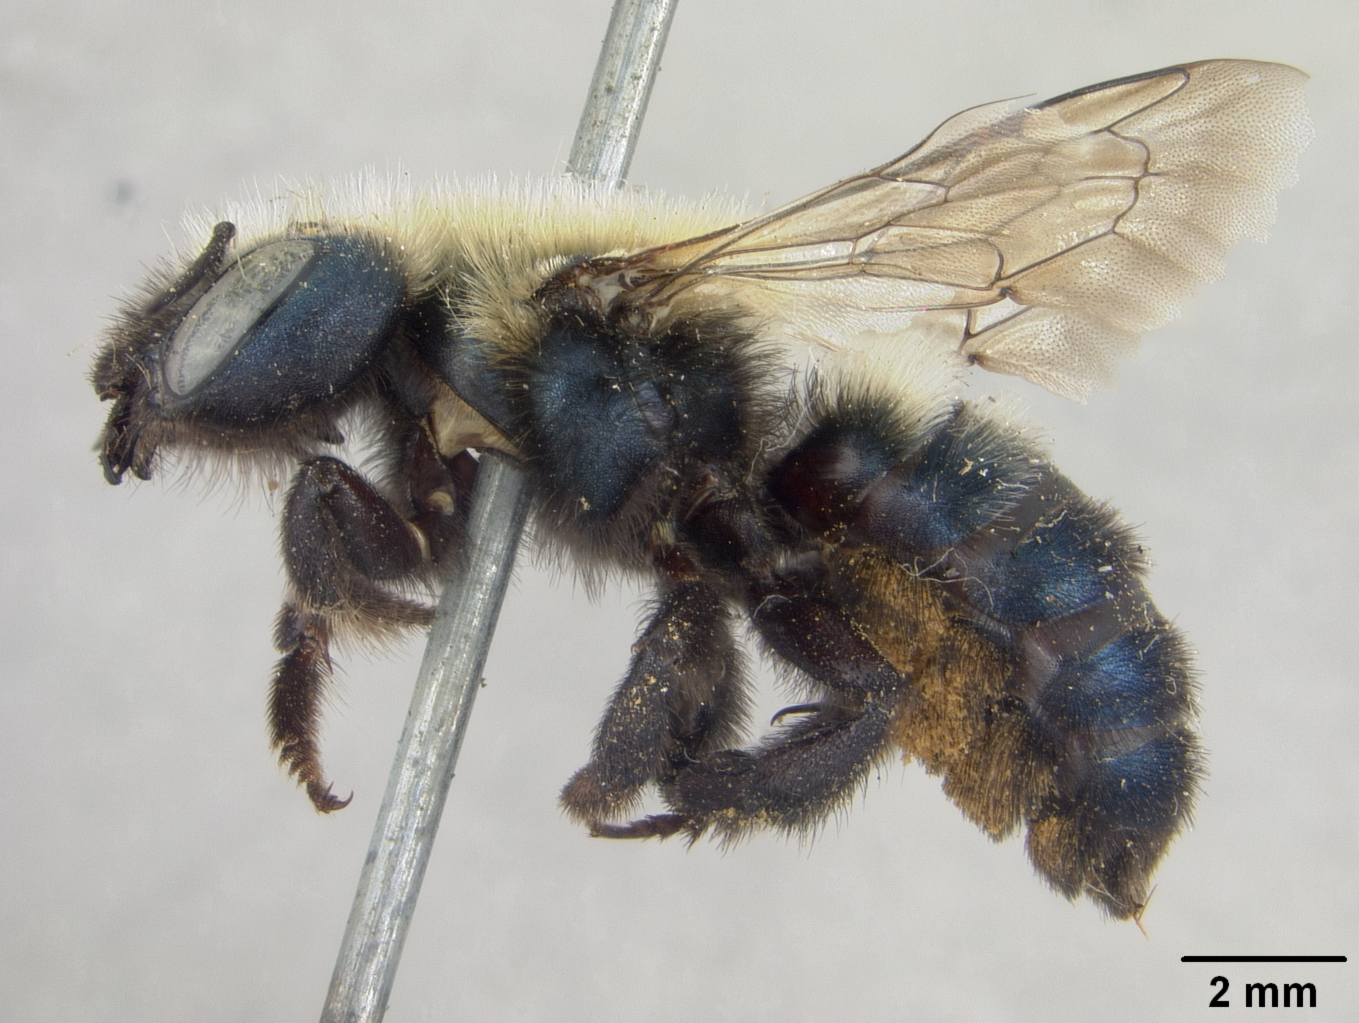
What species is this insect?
Osmia florissanticola
